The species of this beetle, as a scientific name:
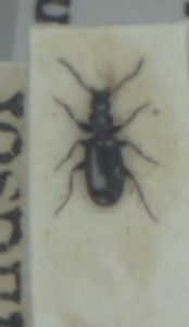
Microlestes maurus
